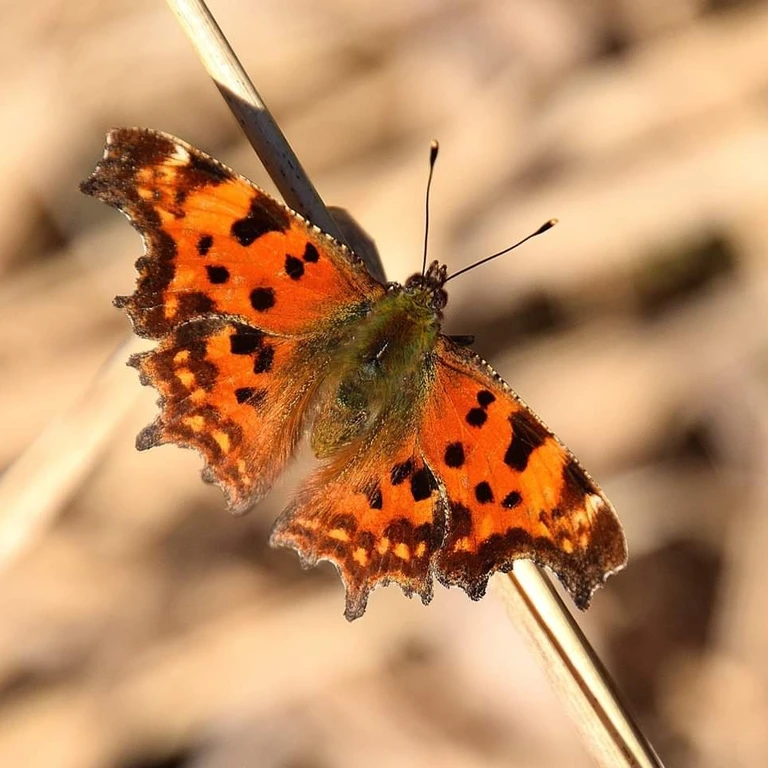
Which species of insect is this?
Polygonia c-album
